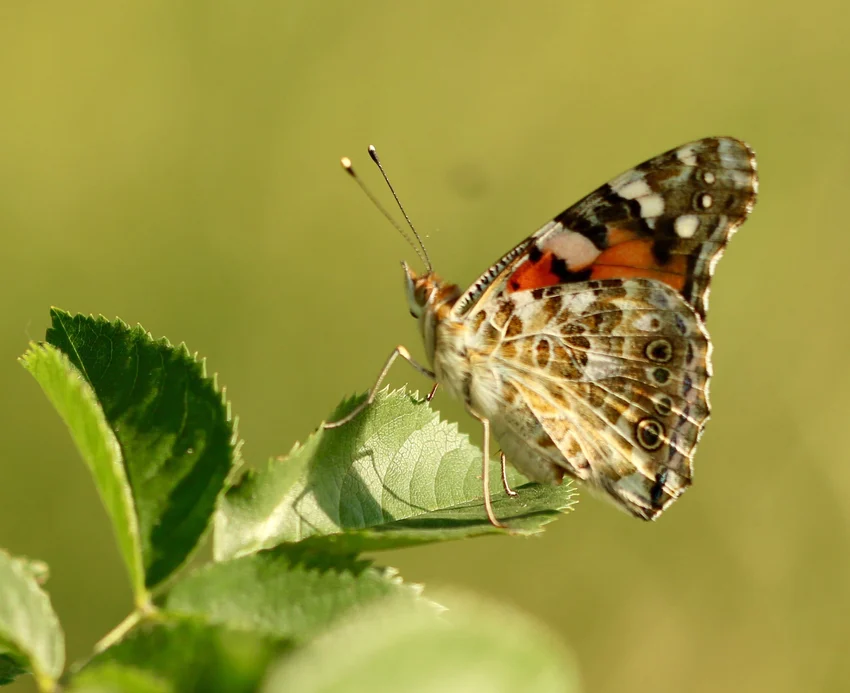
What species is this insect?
Vanessa cardui
